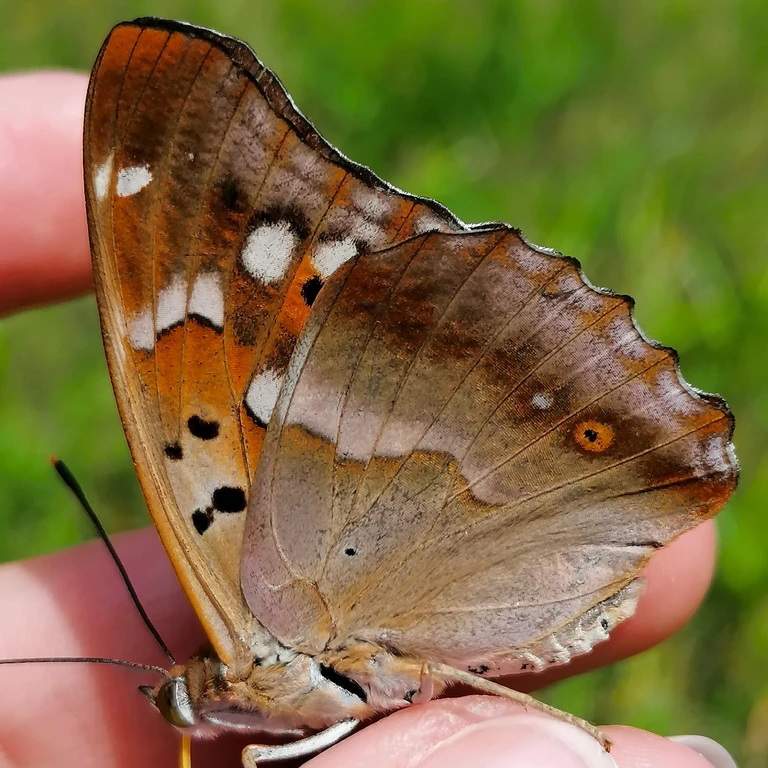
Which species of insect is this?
Apatura ilia
